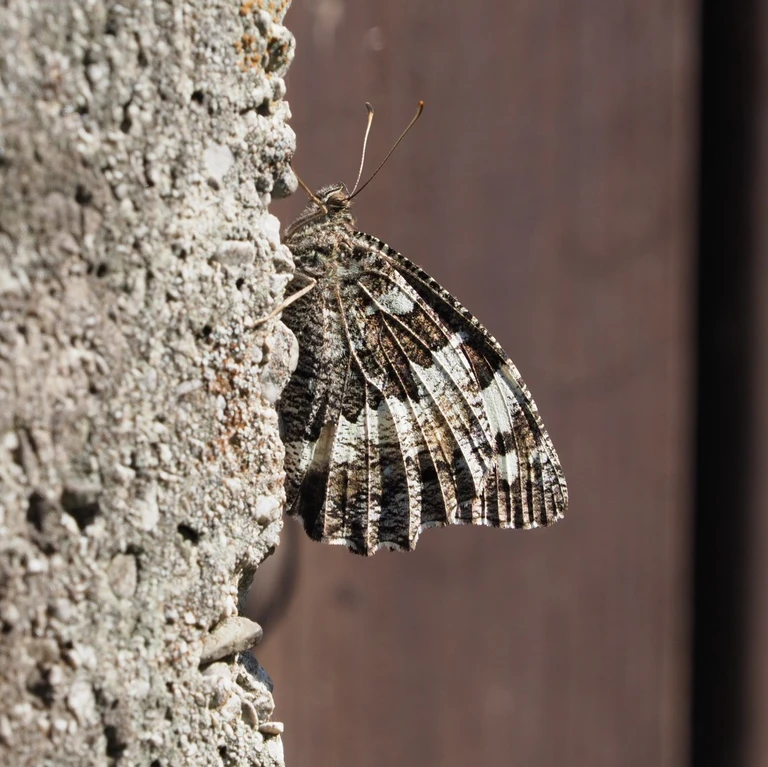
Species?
Brintesia circe
